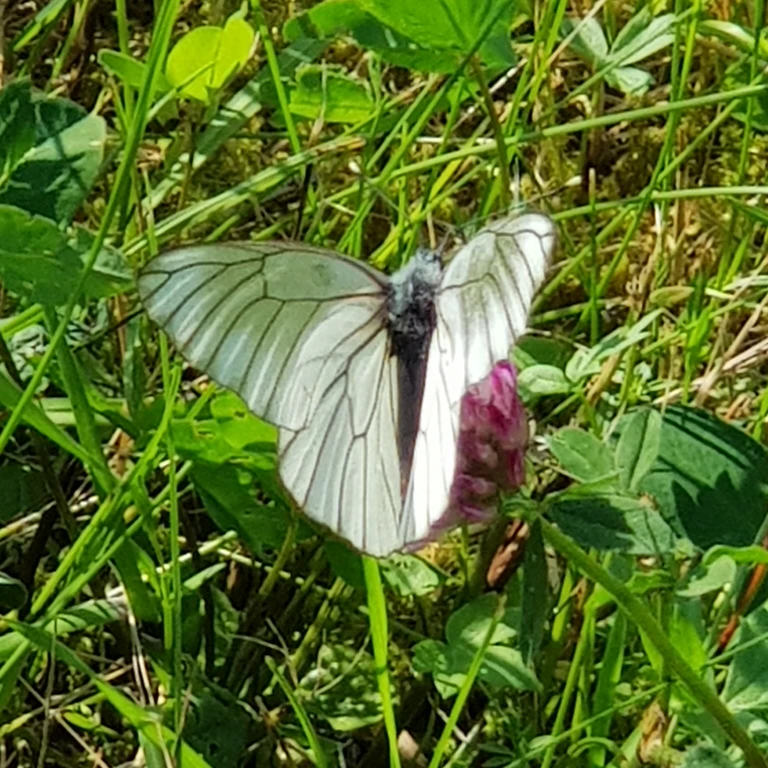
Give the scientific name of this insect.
Aporia crataegi
